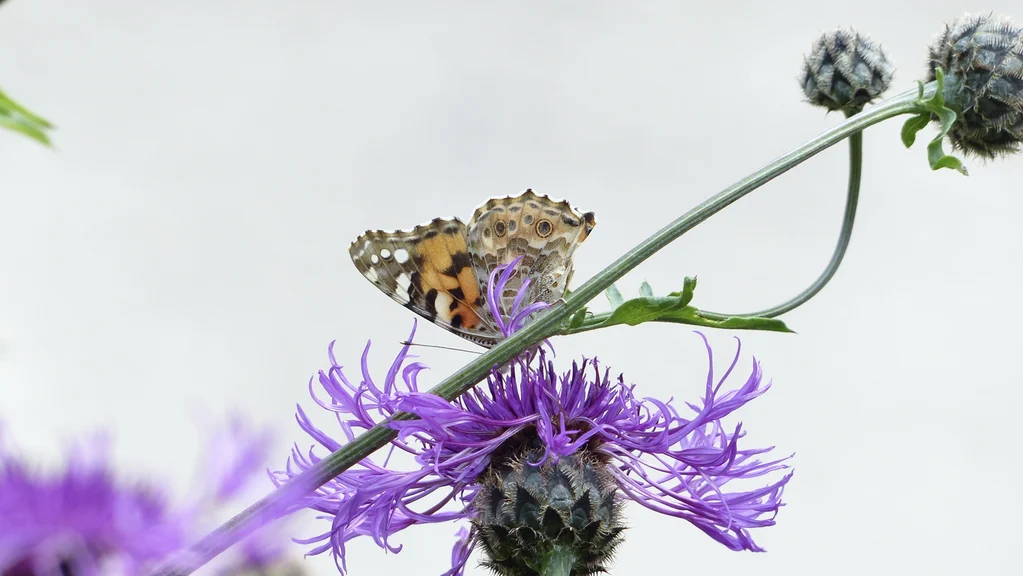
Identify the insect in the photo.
Vanessa cardui
